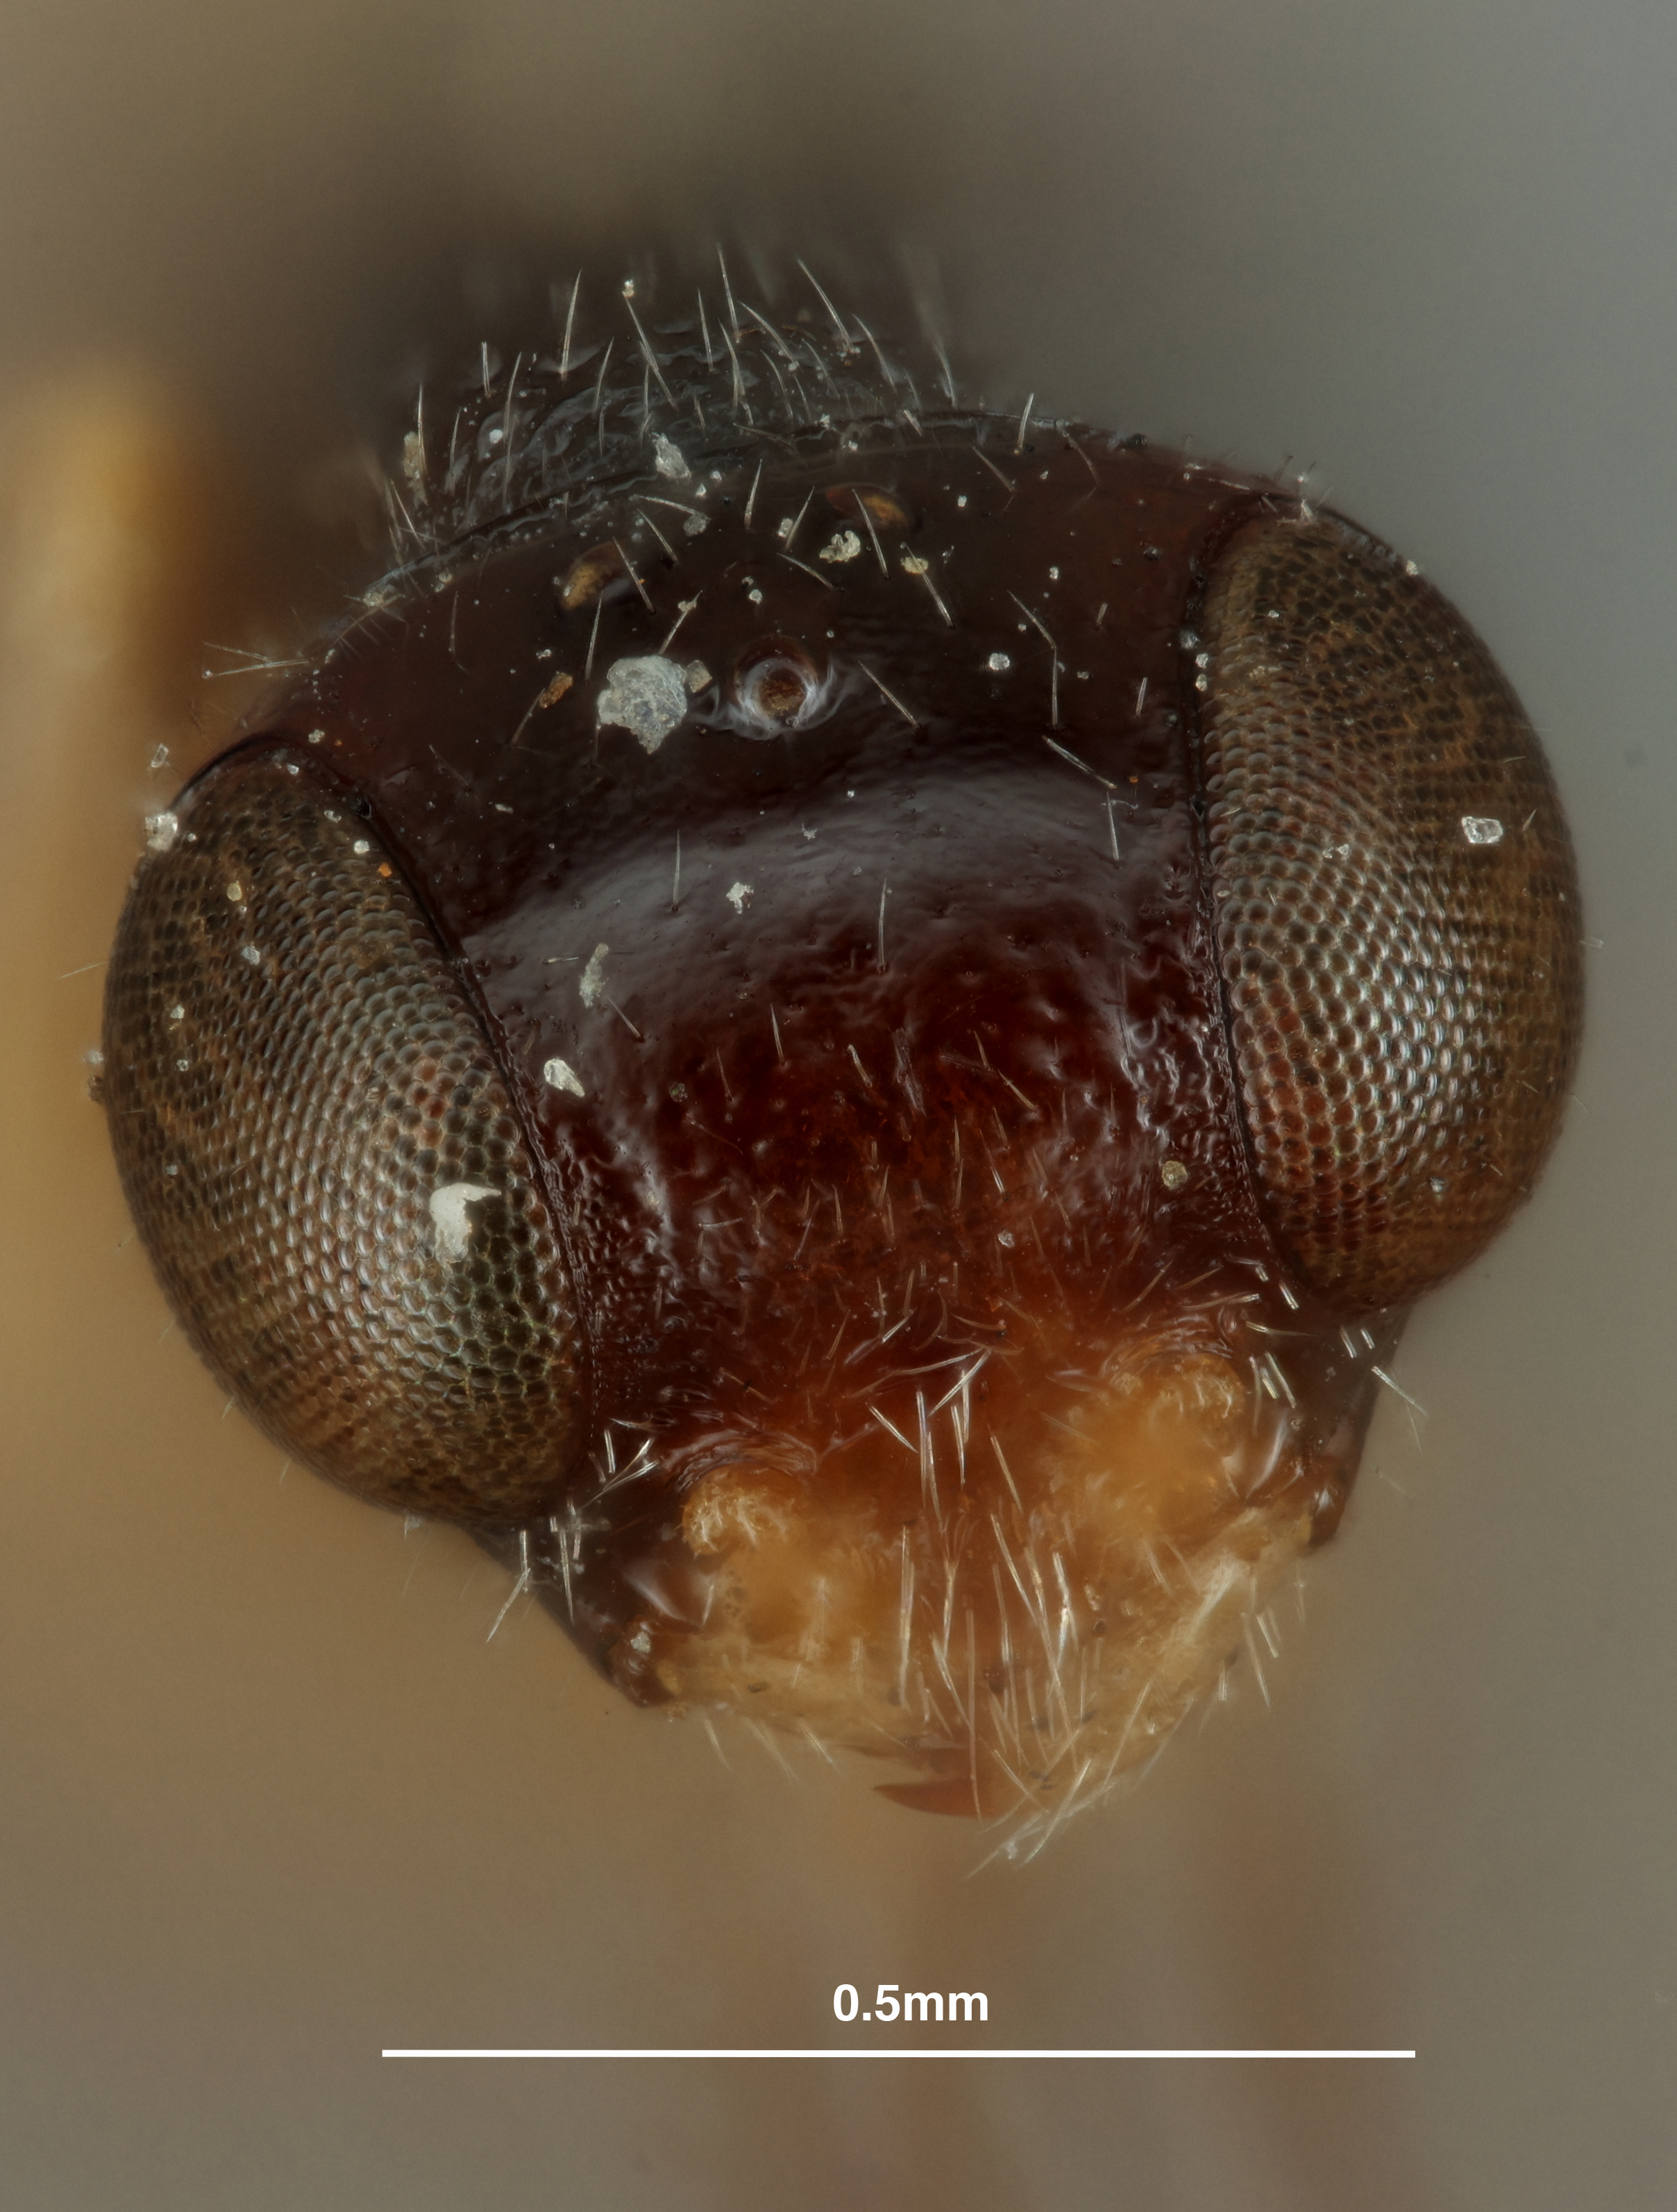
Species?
Chelogynus rugulosus
